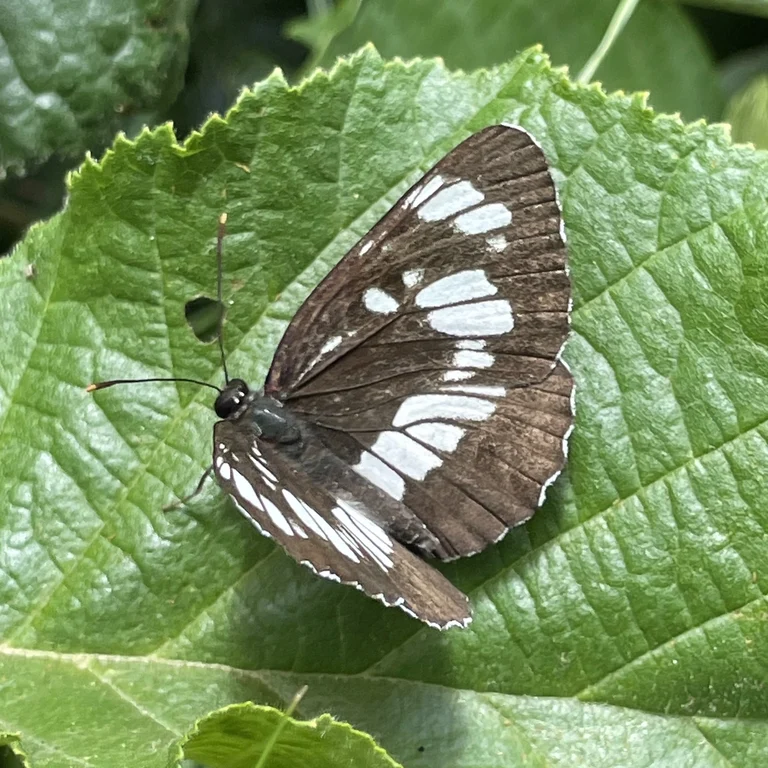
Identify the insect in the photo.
Neptis rivularis
